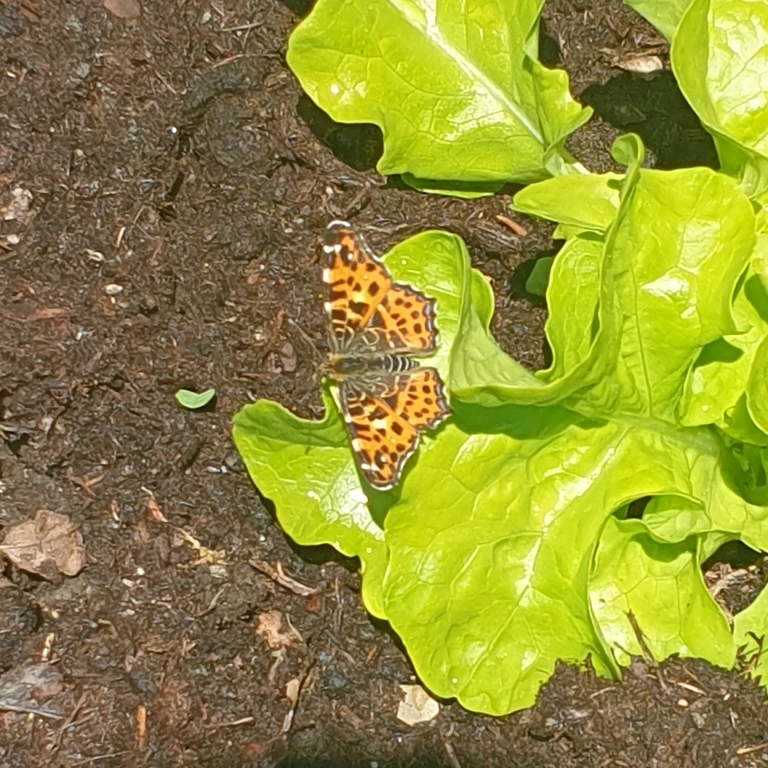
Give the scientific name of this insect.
Araschnia levana
